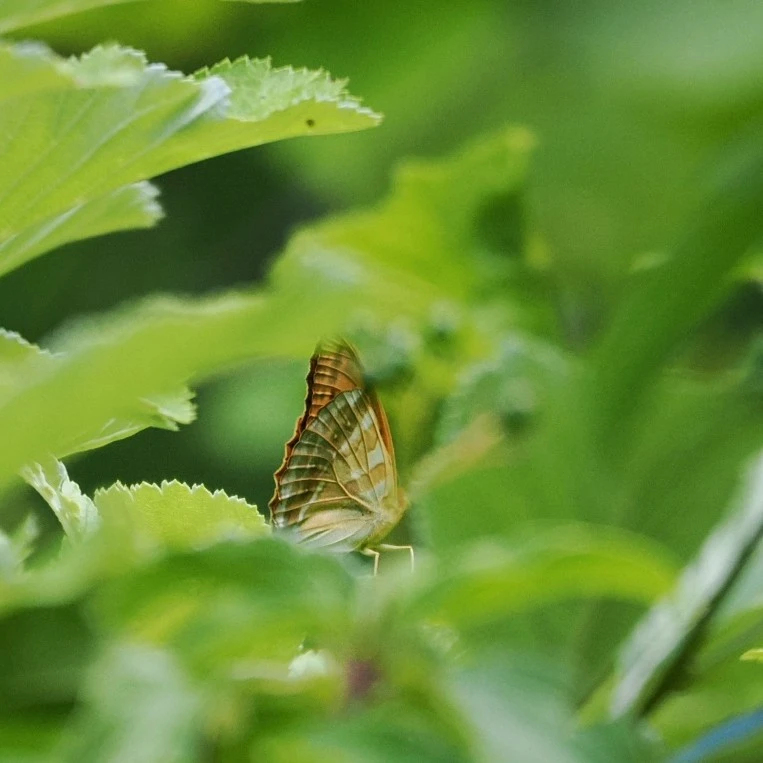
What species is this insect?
Argynnis paphia
